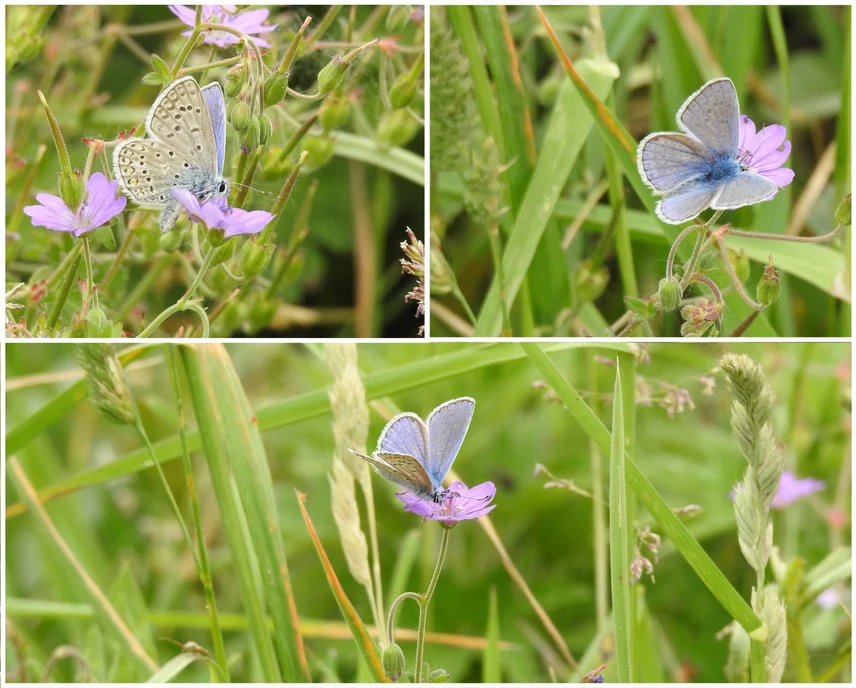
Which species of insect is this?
Polyommatus icarus
